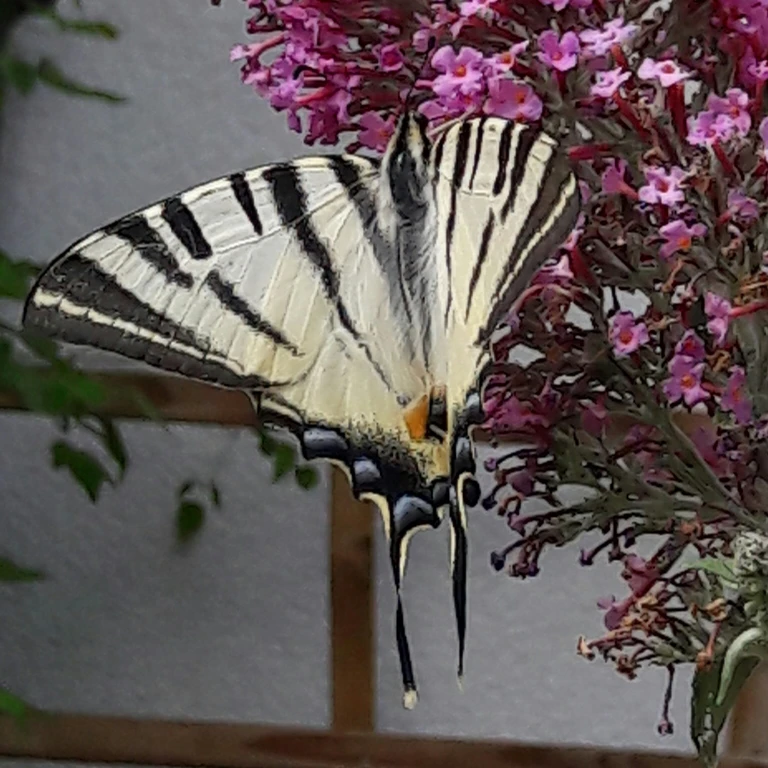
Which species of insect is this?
Iphiclides podalirius
